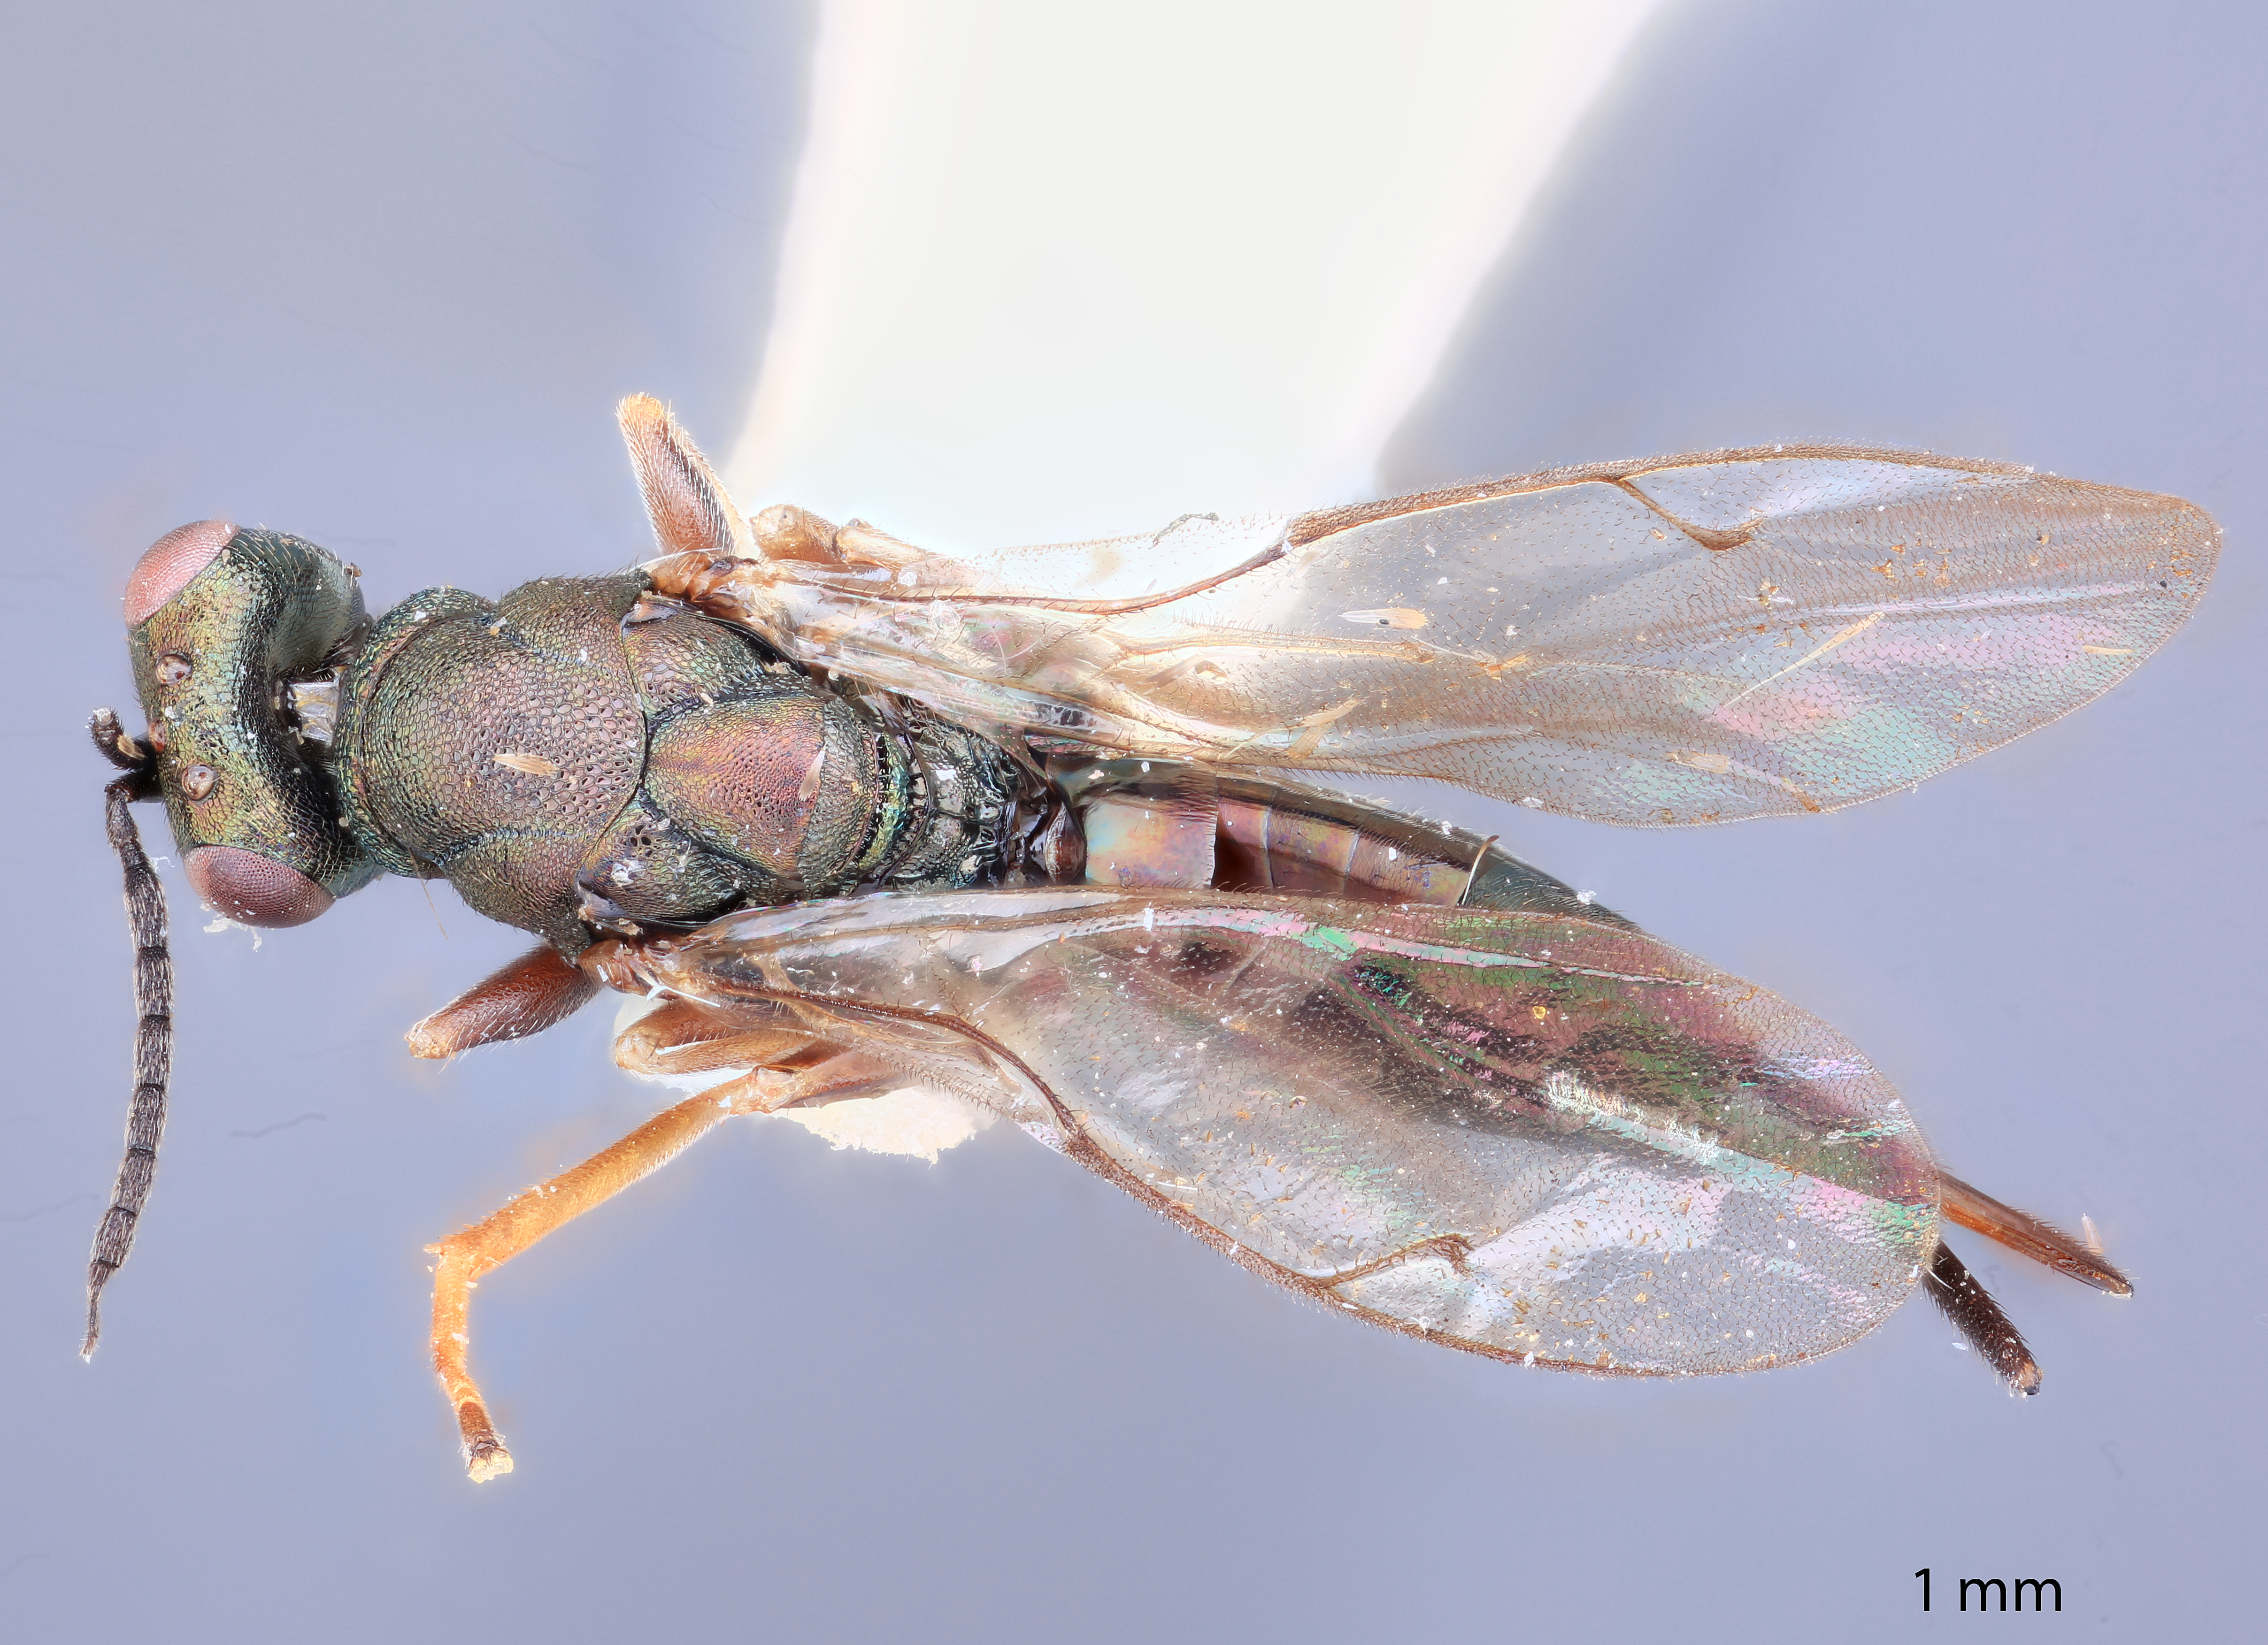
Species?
Eutelisca metalliscapa
